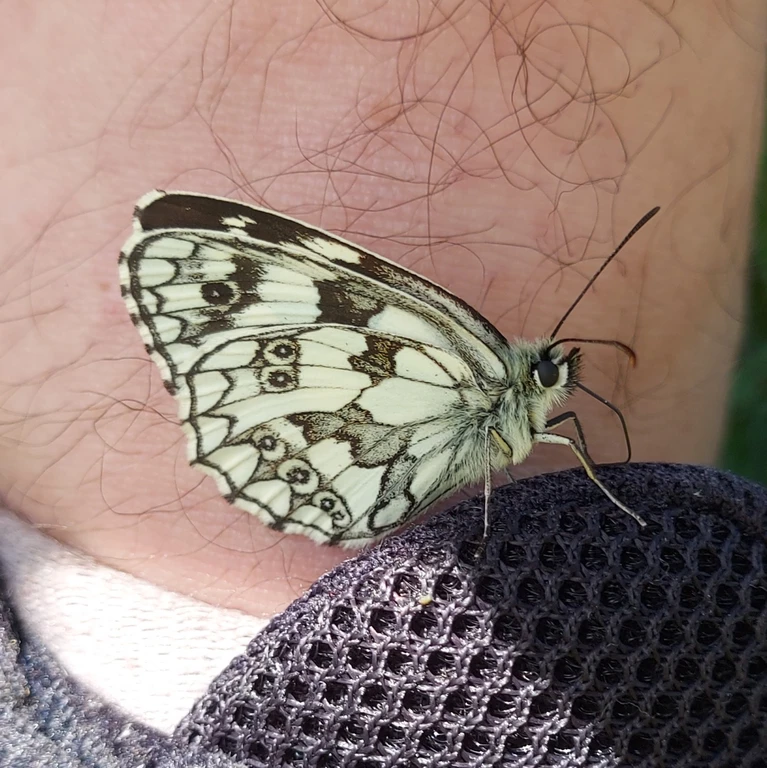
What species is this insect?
Melanargia galathea
